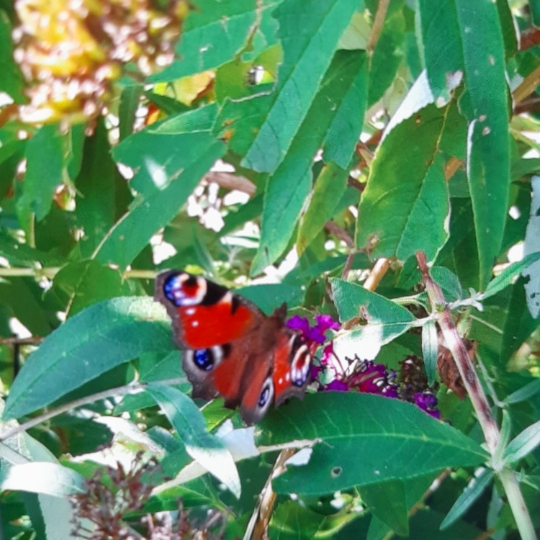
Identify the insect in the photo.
Aglais io
